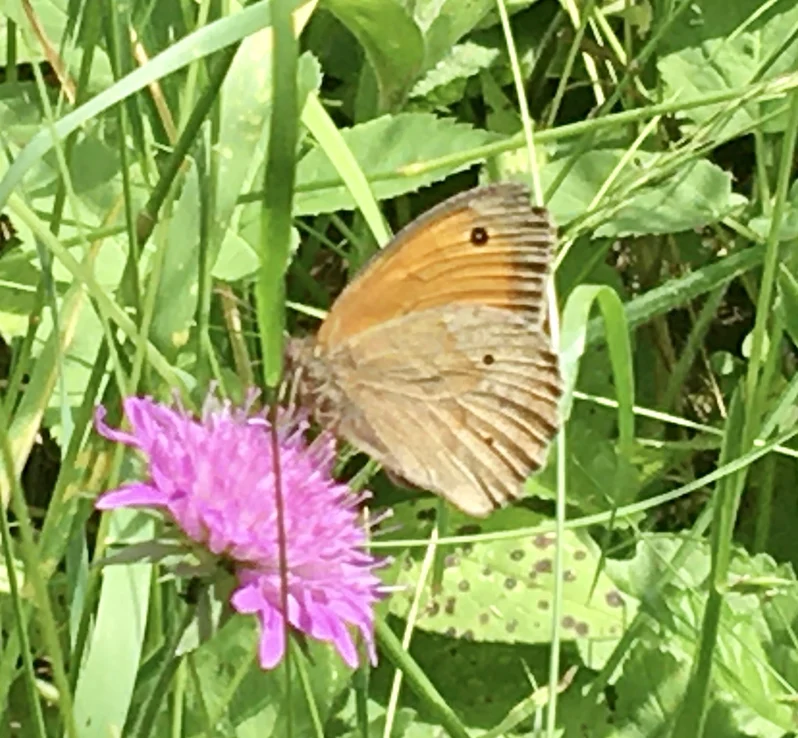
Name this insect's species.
Maniola jurtina
